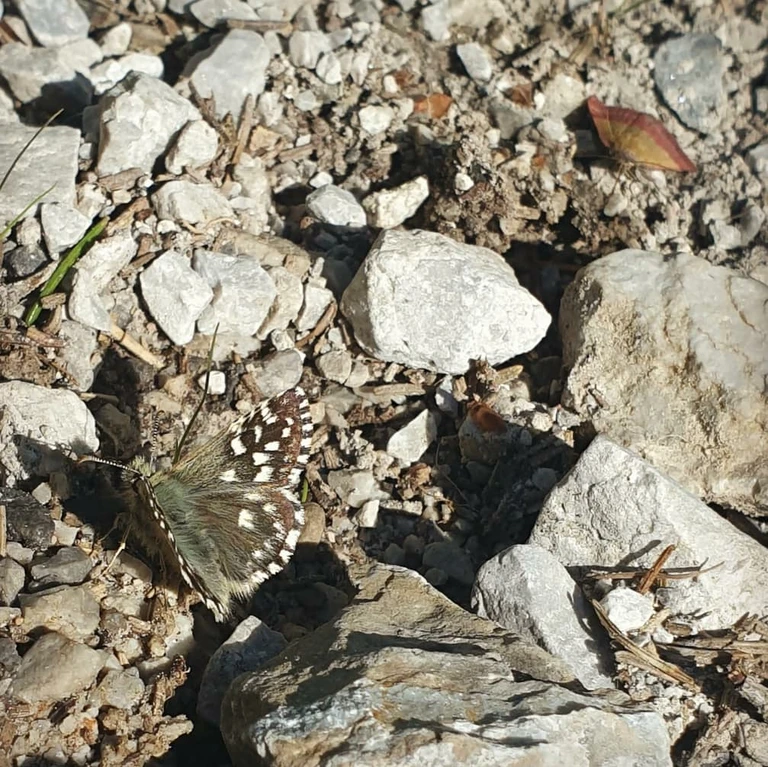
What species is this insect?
Pyrgus malvae
